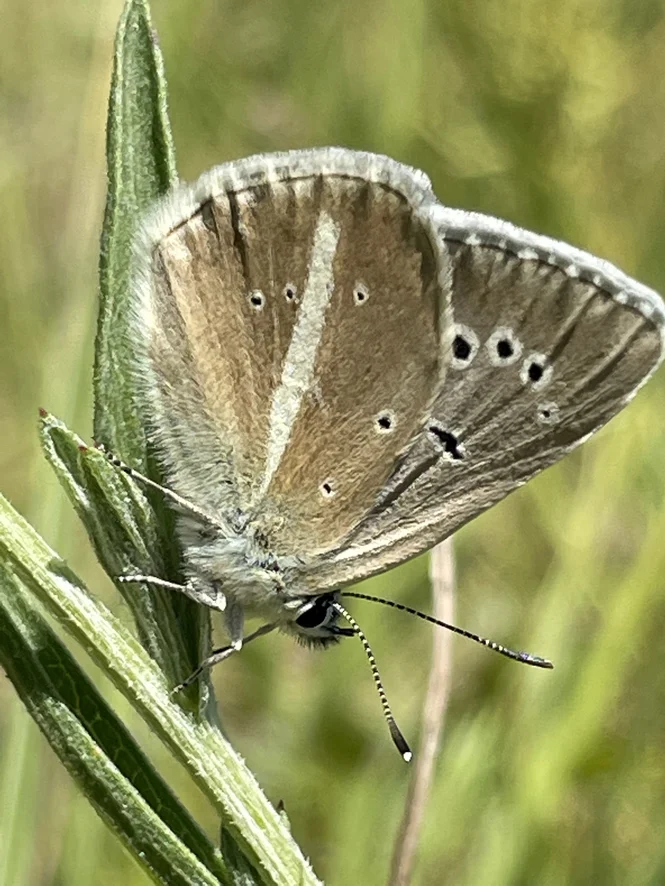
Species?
Polyommatus damon (also Agrodiaetus damon)
